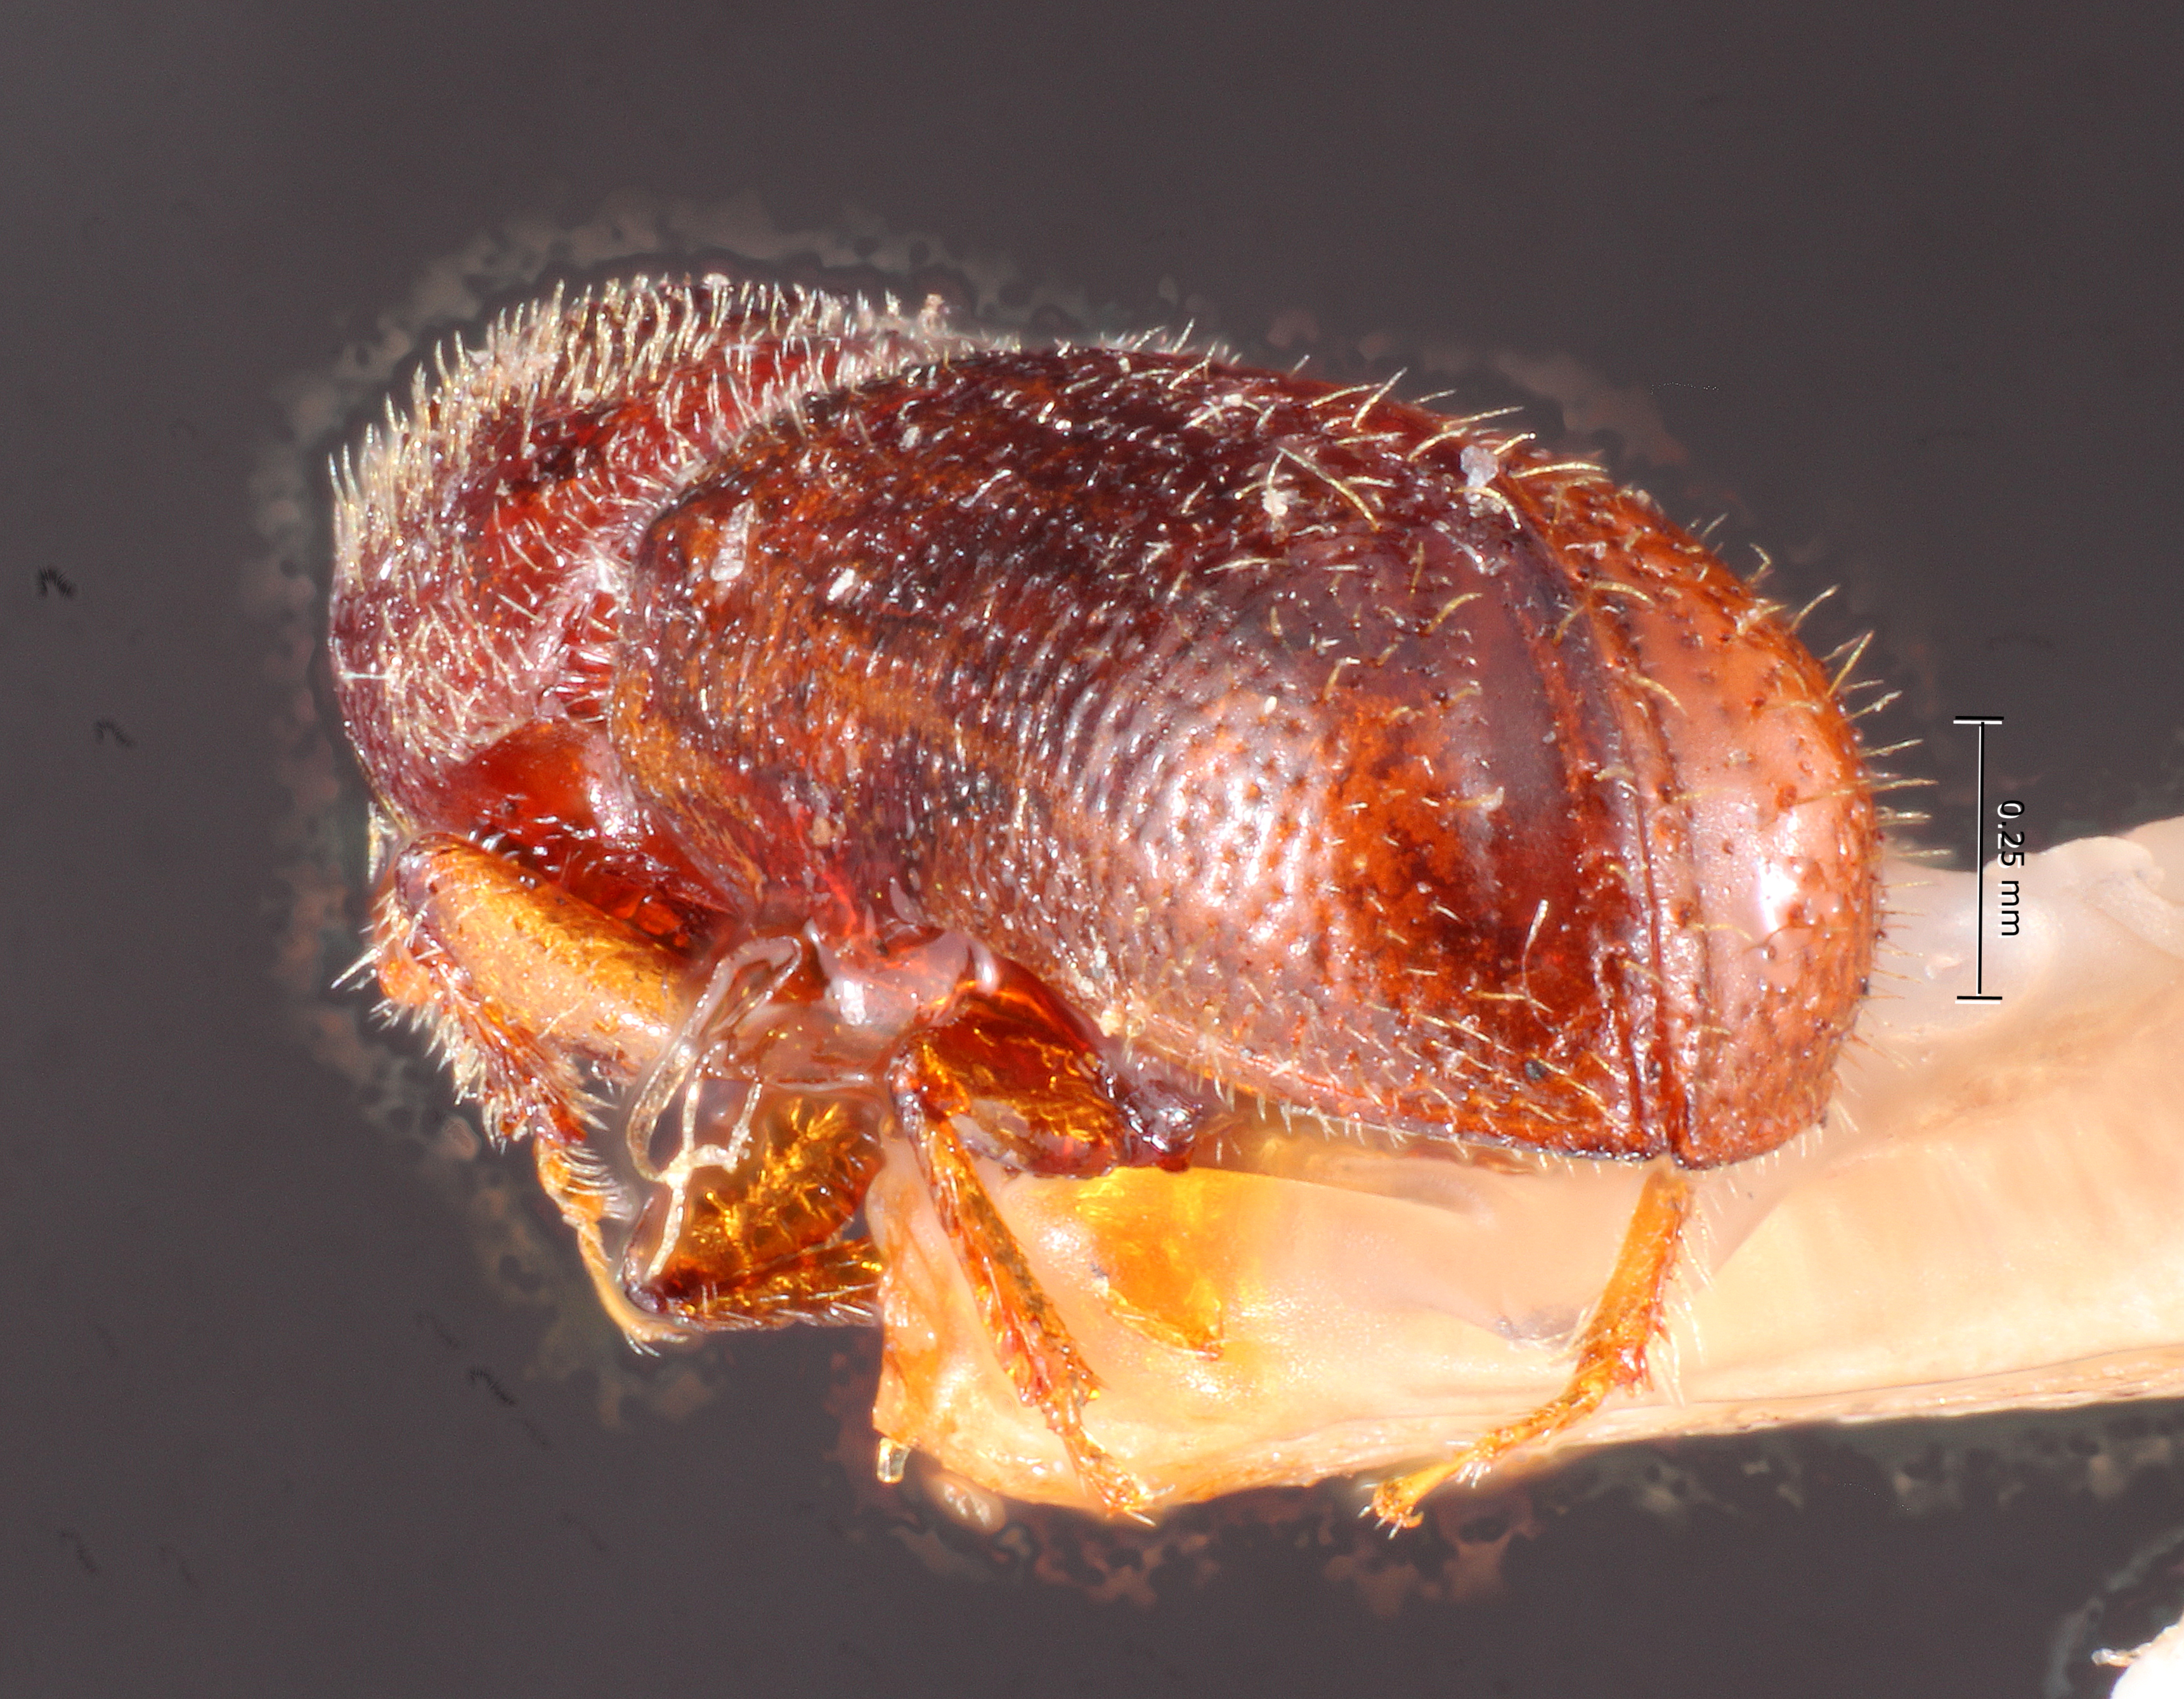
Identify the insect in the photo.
Pityophthorus agnatus
